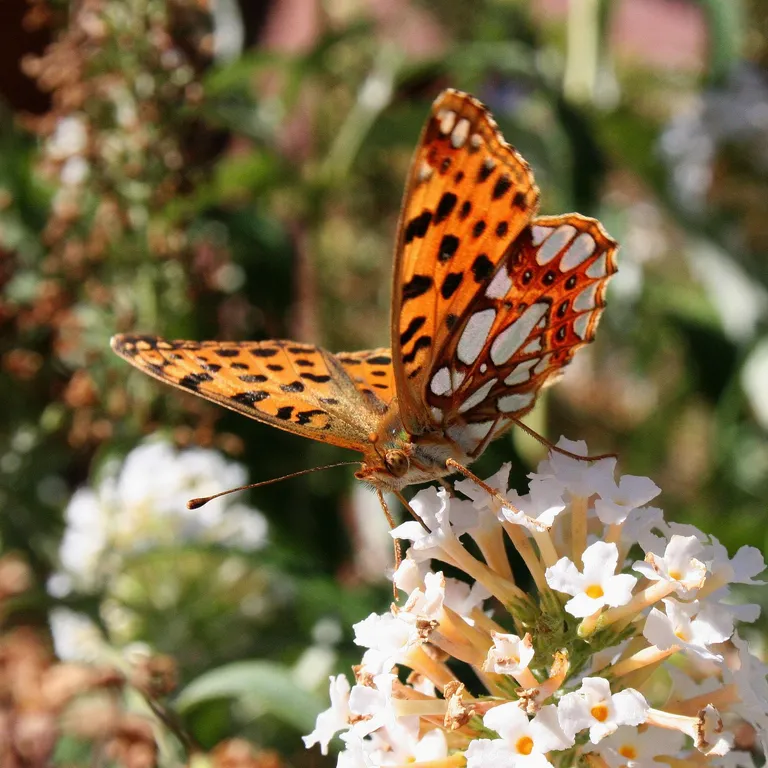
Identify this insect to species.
Issoria lathonia
